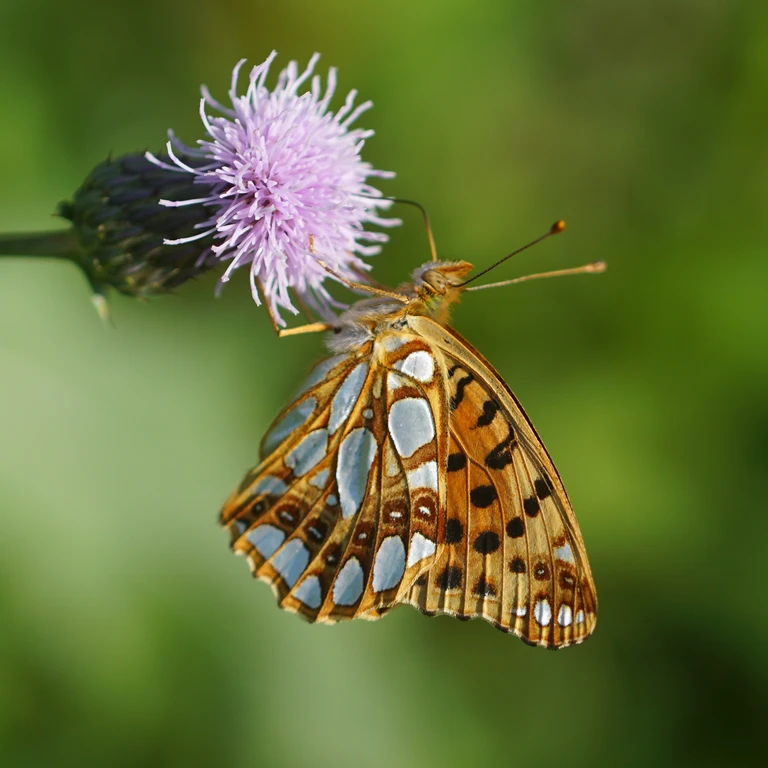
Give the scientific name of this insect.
Issoria lathonia
